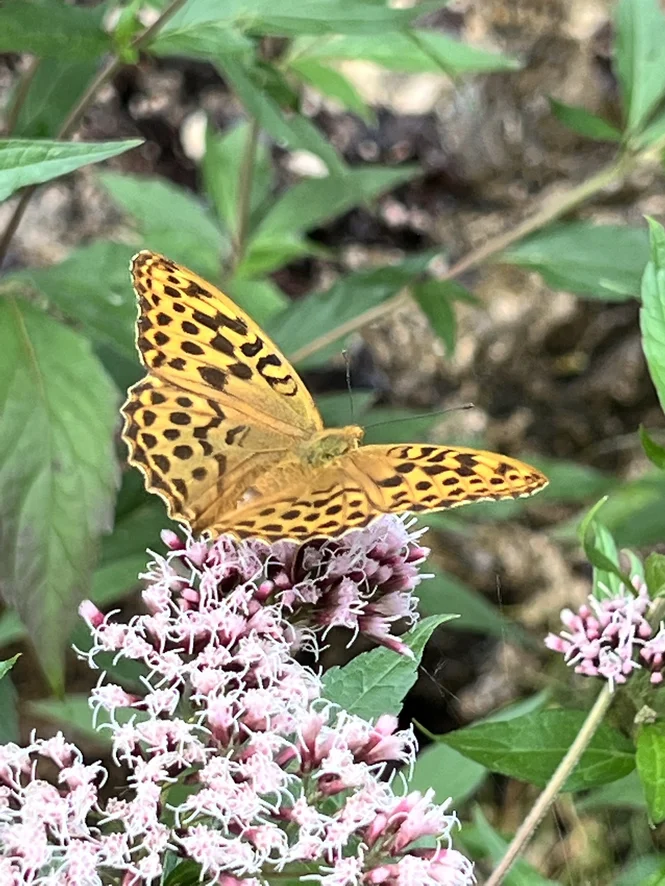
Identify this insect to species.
Argynnis paphia
